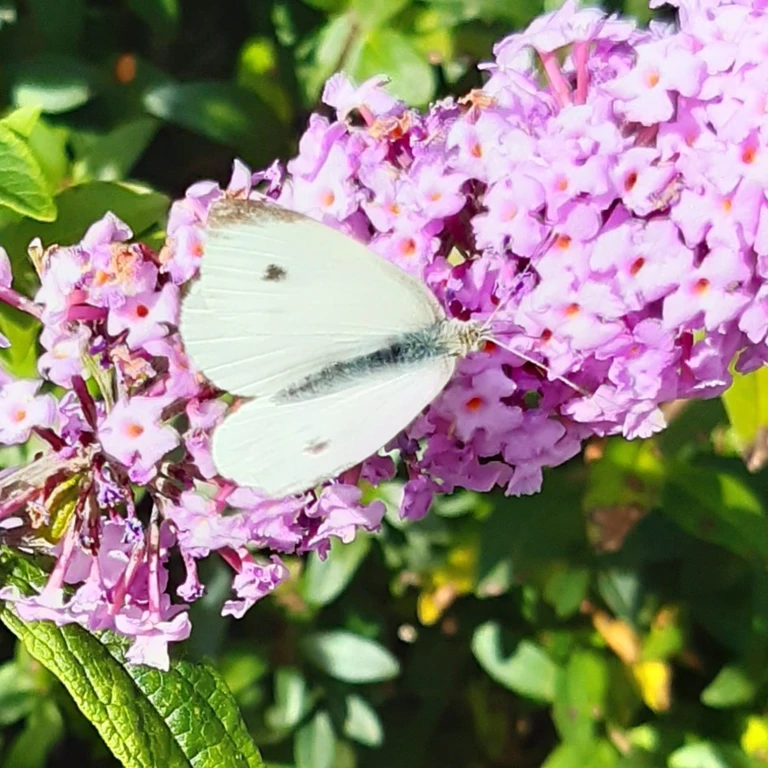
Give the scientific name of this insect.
Pieris rapae
